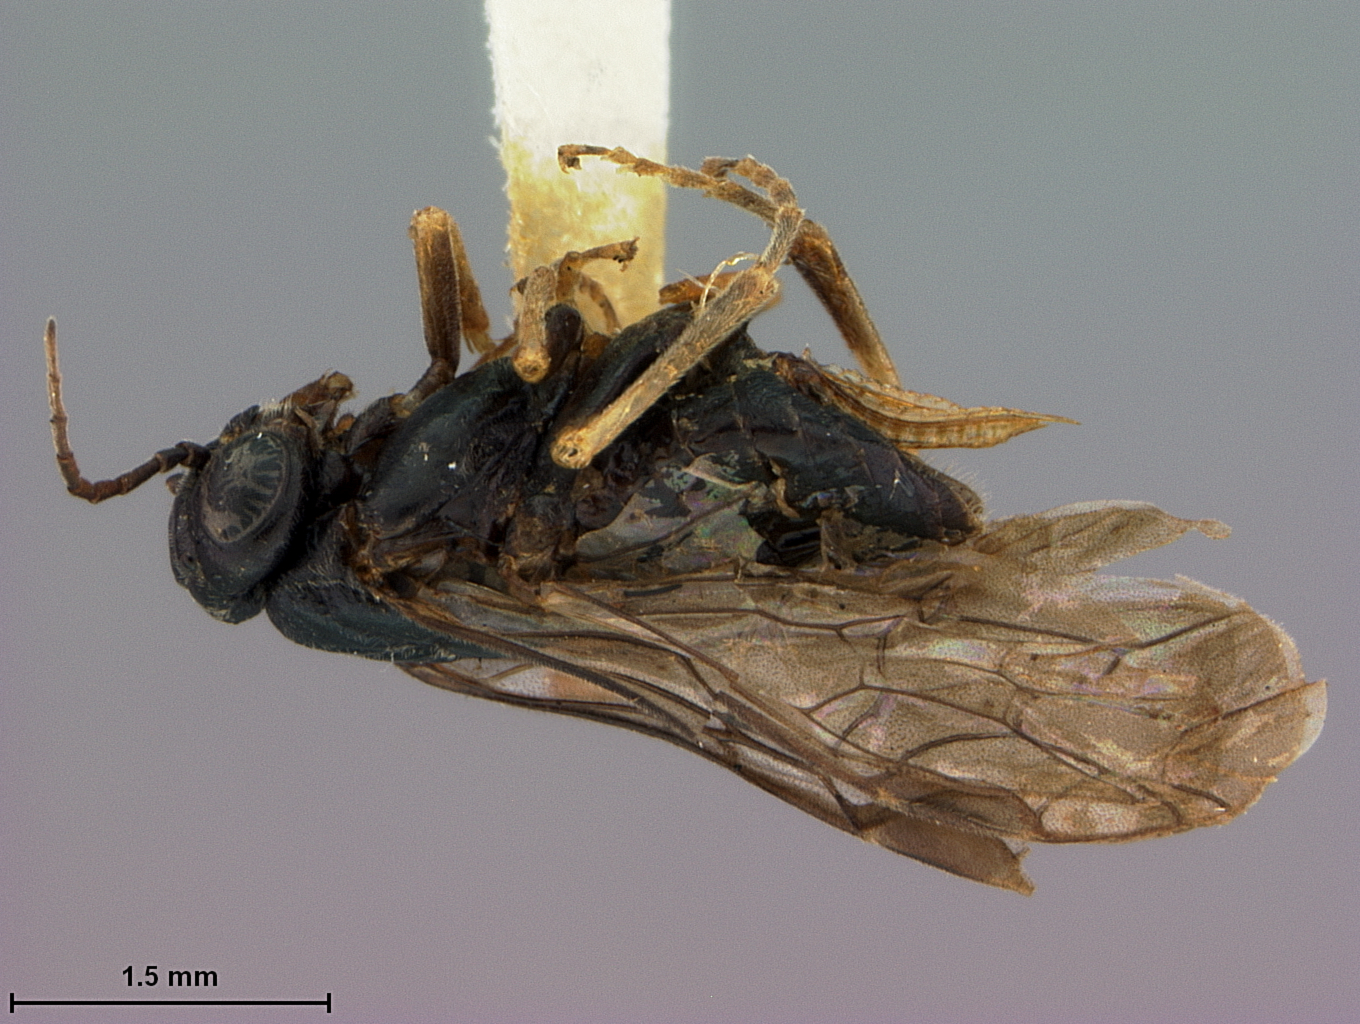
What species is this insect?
Hoplocampa pyricola
